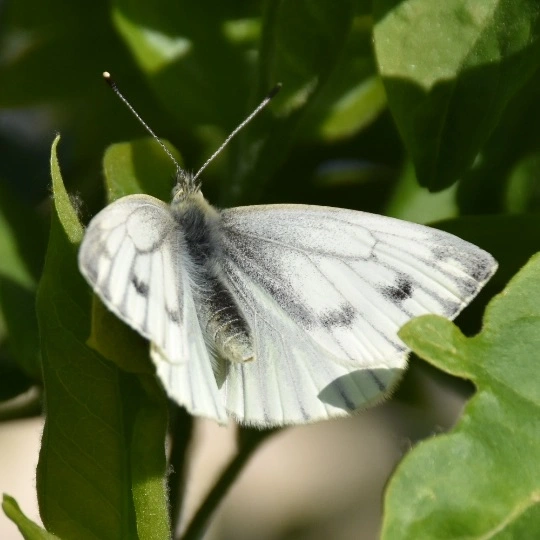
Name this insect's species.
Pieris napi
